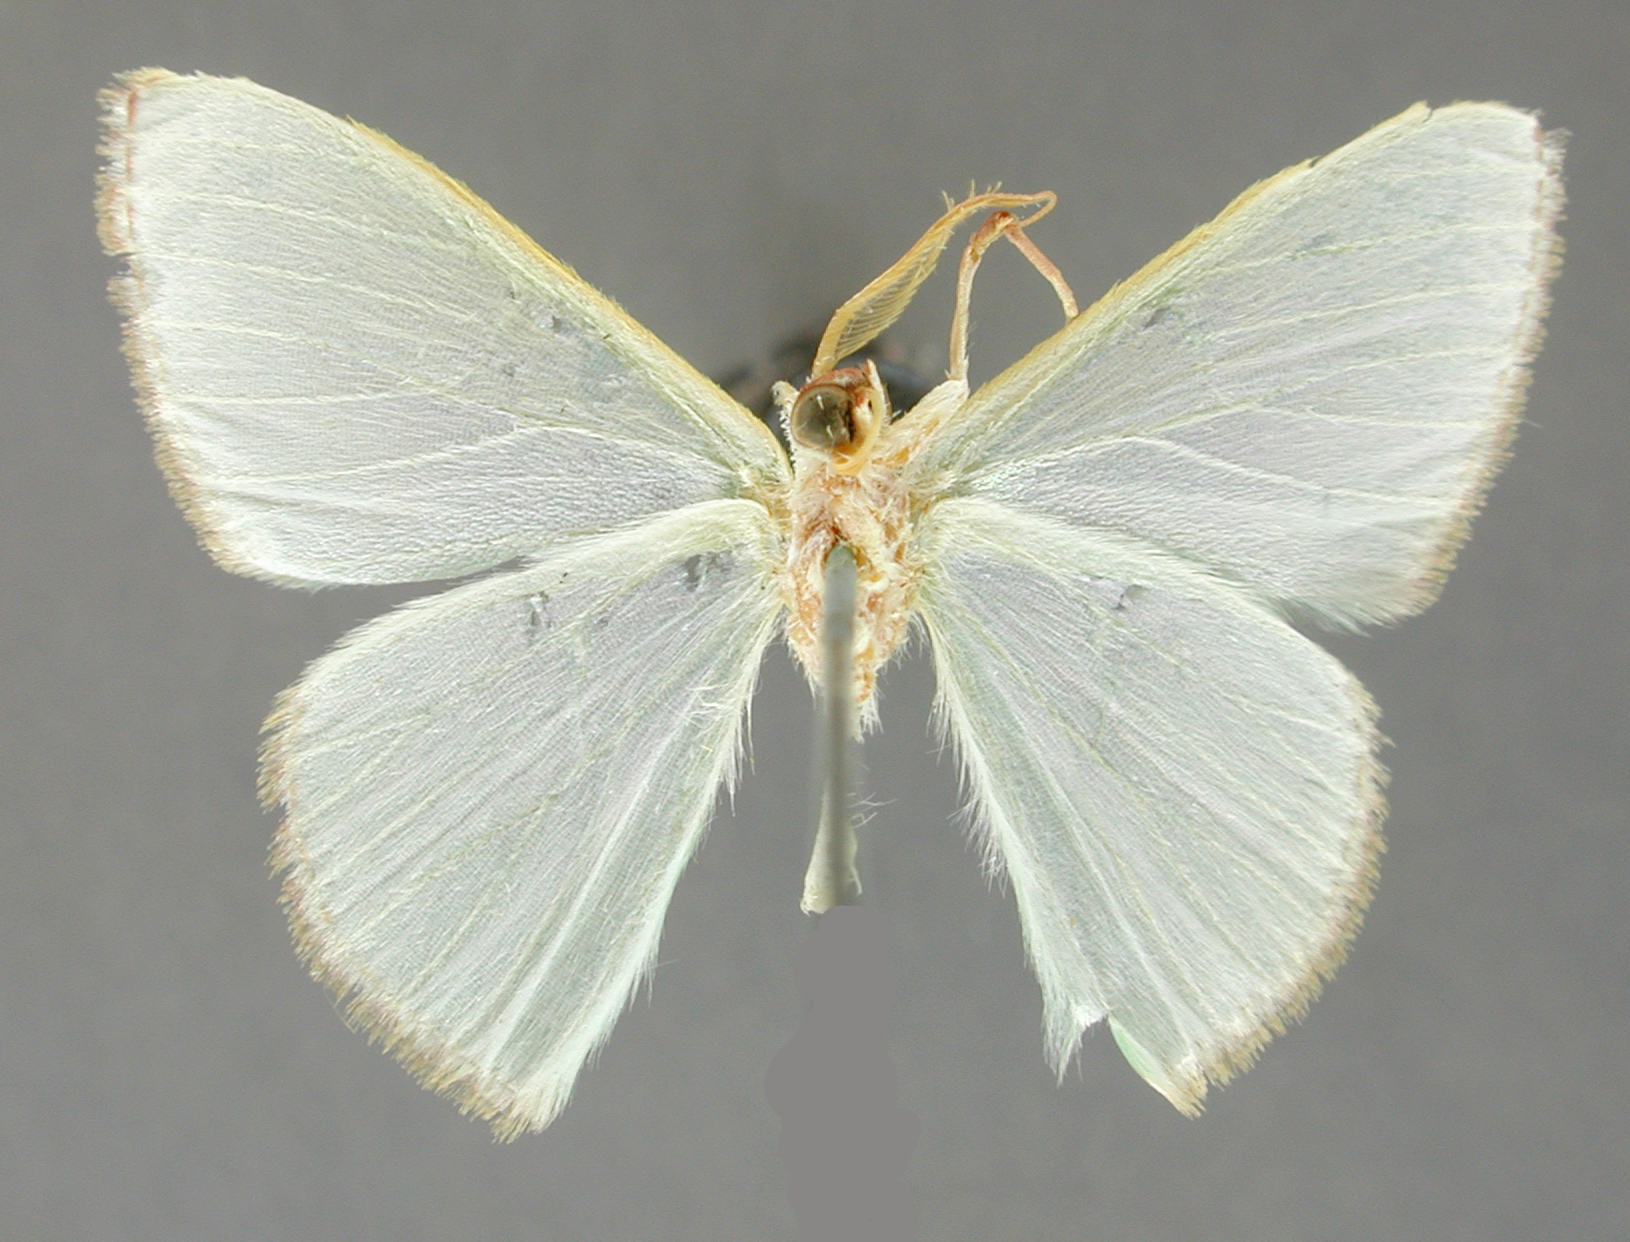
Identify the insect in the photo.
Racheolopha coerulea
